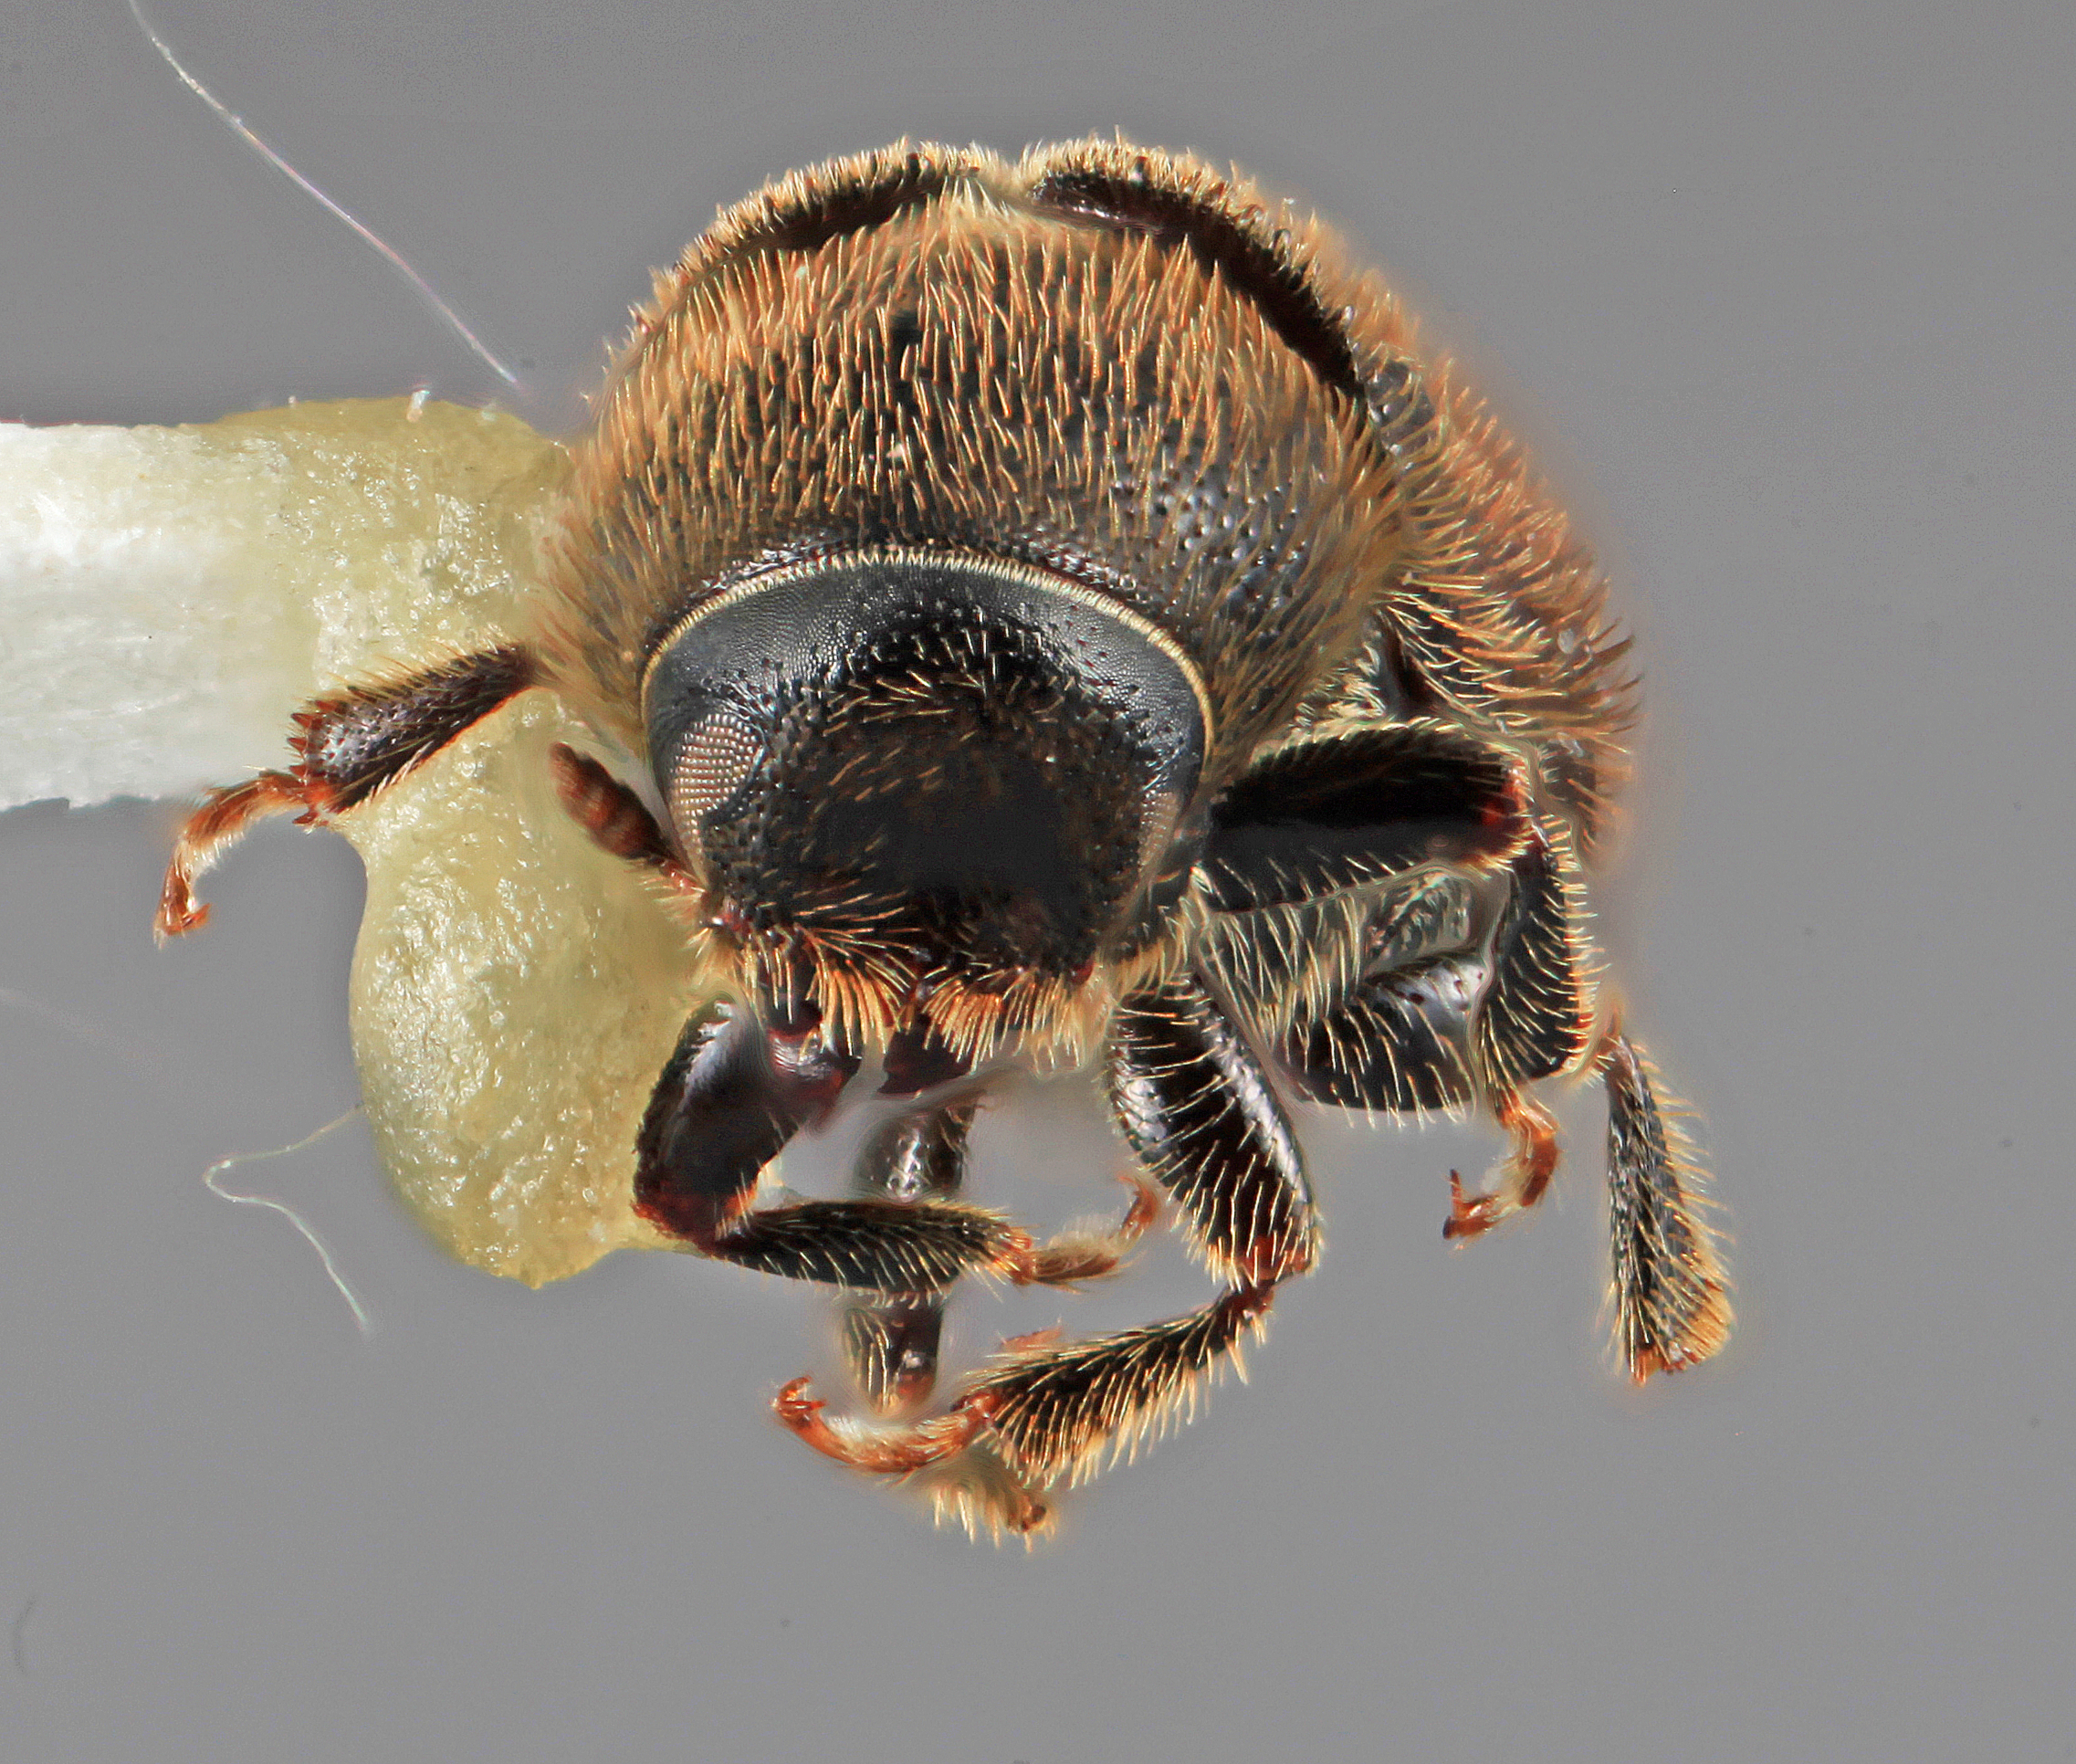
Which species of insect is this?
Carphobius cupressi
